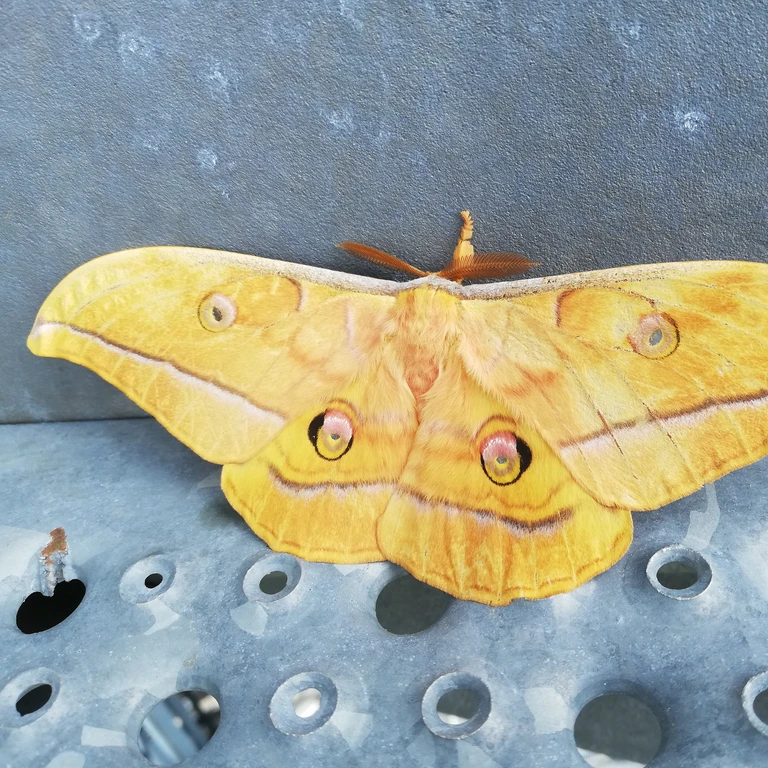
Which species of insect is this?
Antheraea yamamai
